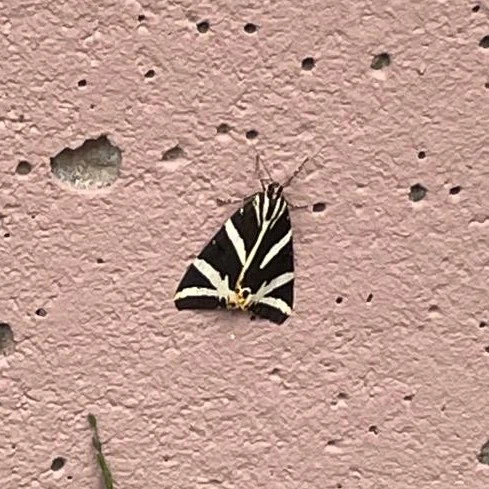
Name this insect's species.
Euplagia quadripunctaria
